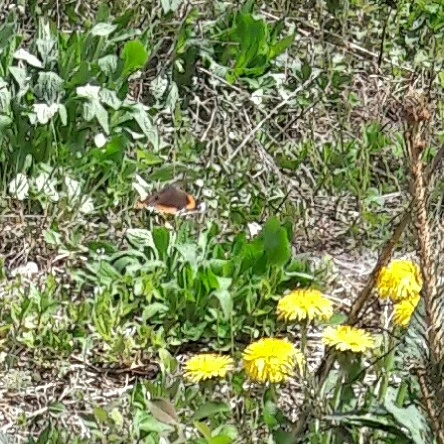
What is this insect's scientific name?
Vanessa atalanta
